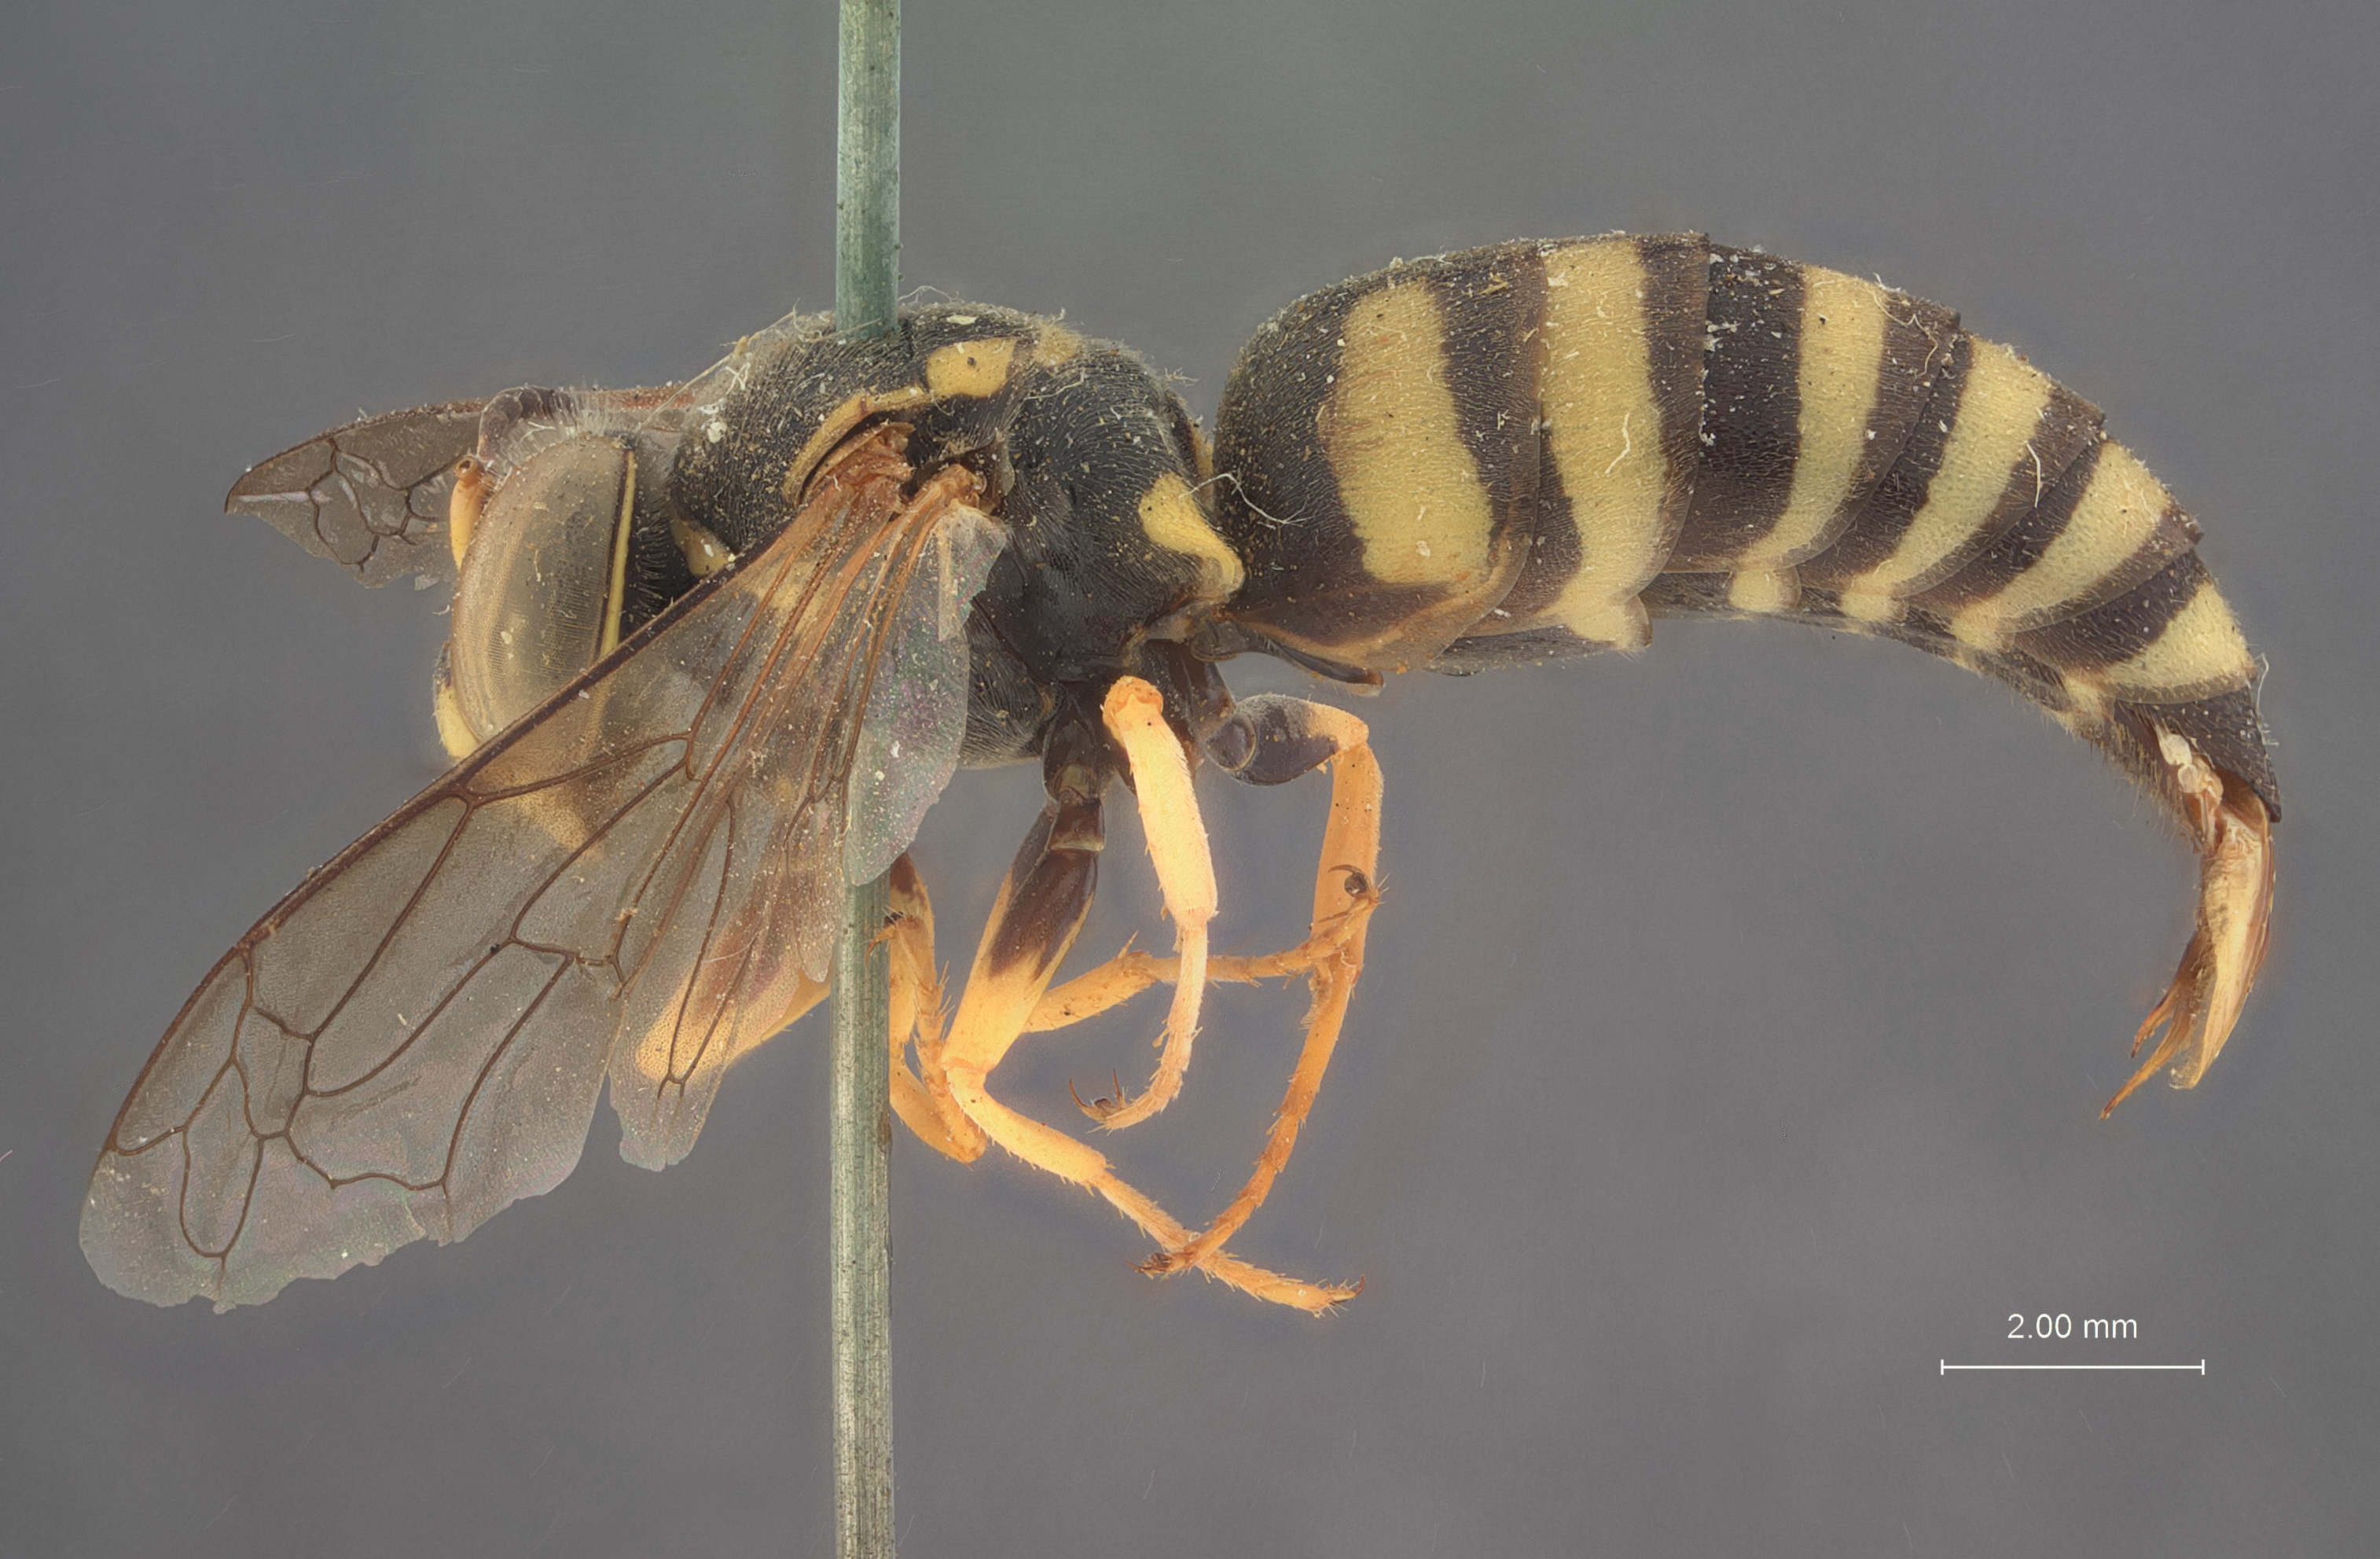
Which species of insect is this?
Bembidula capnoptera
